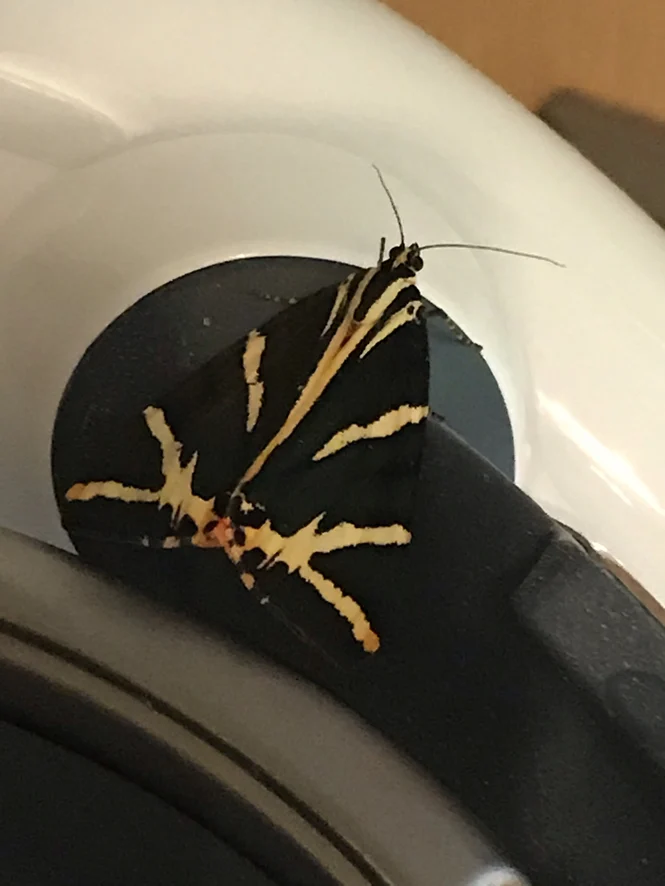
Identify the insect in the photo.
Euplagia quadripunctaria
